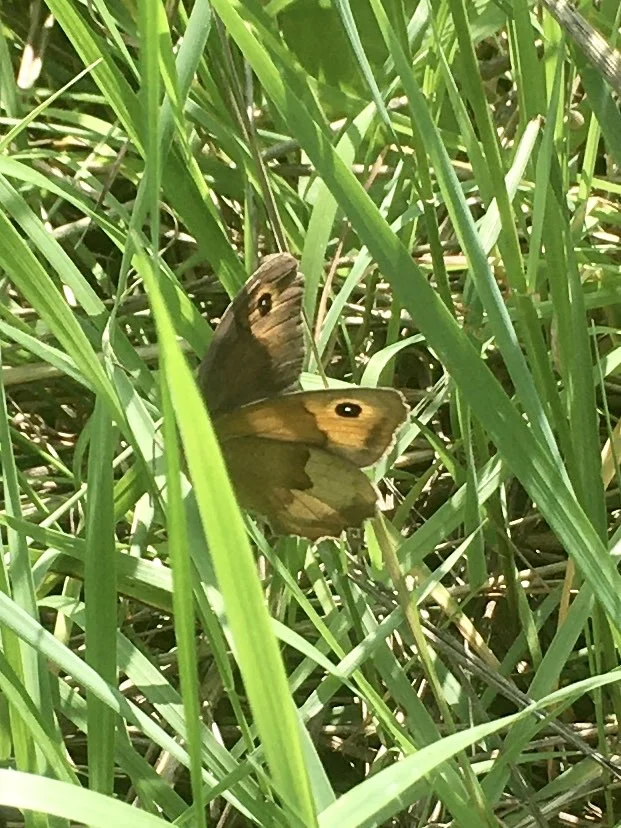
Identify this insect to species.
Maniola jurtina
